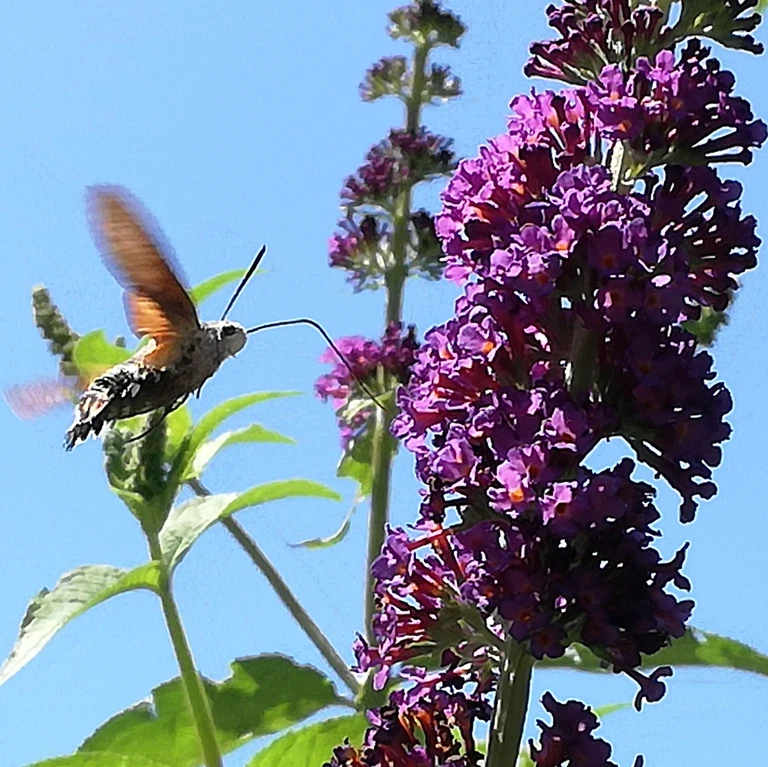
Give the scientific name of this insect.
Macroglossum stellatarum
